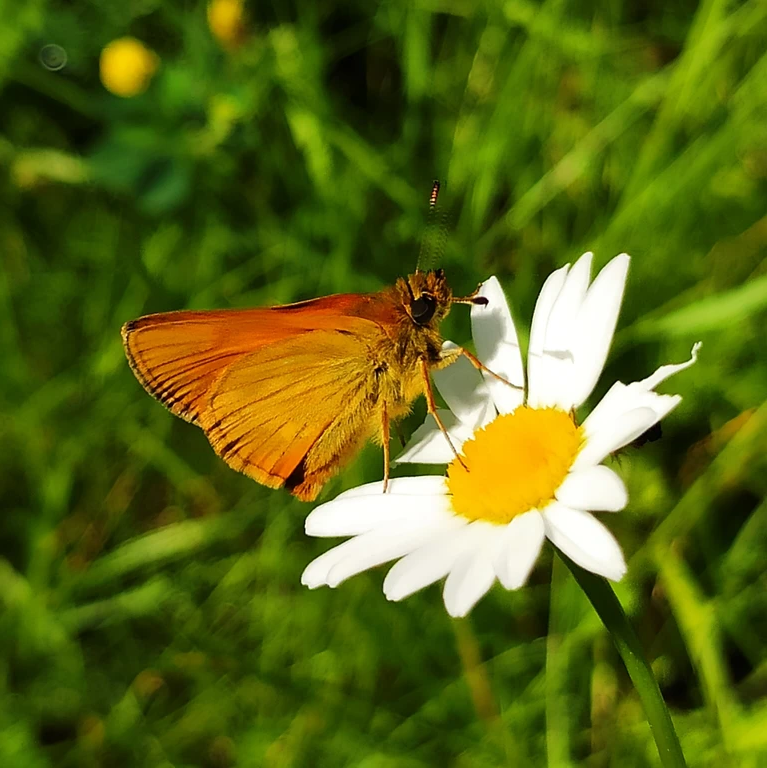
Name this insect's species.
Ochlodes sylvanus (also Ochlodes venata)
